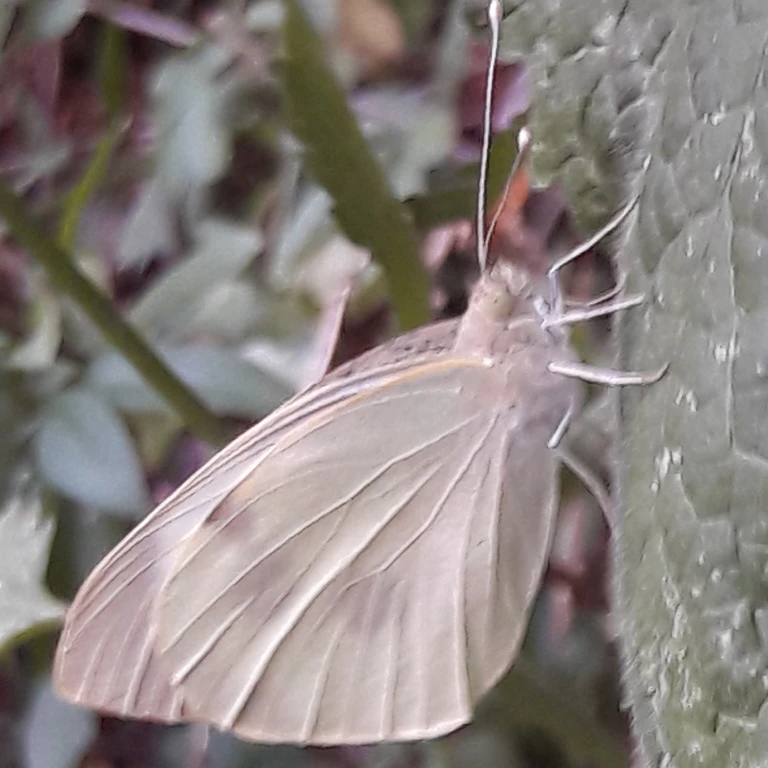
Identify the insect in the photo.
Pieris brassicae
